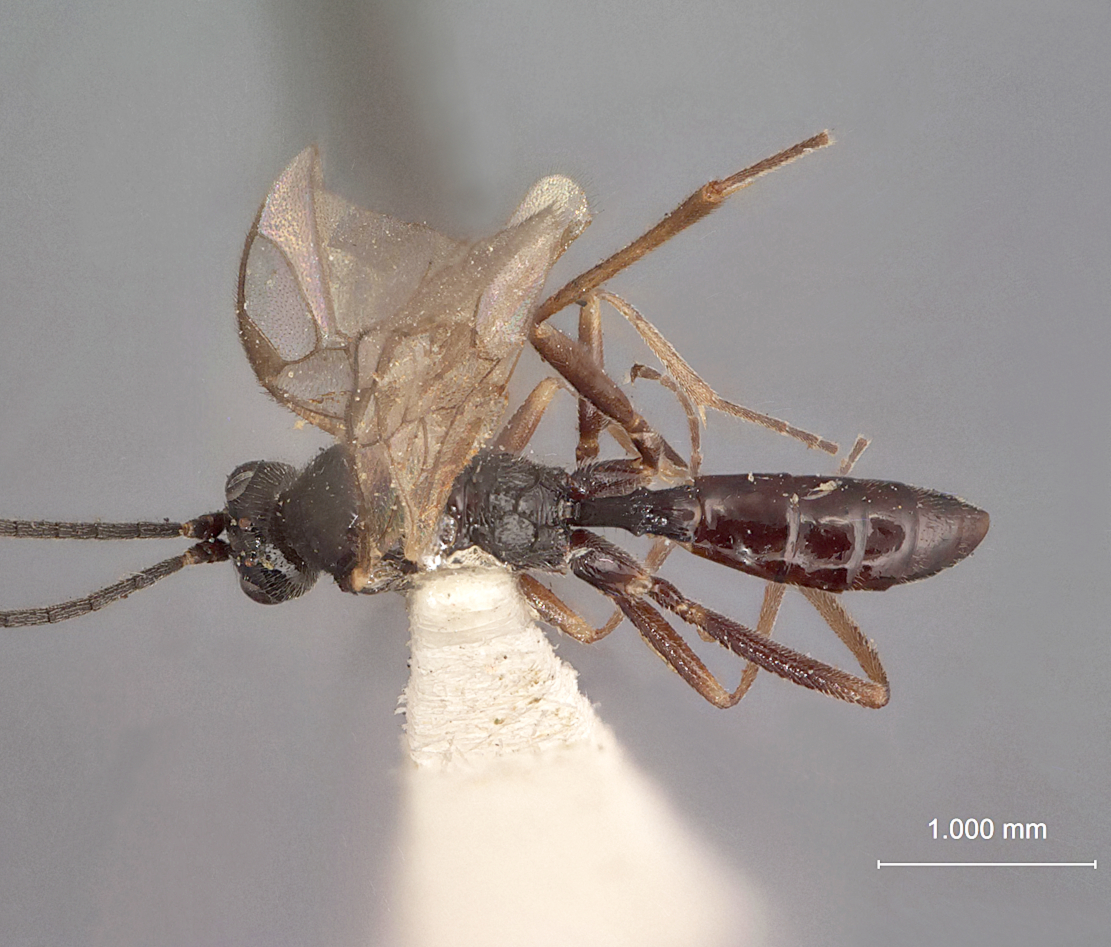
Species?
Acrolyta aciculata
